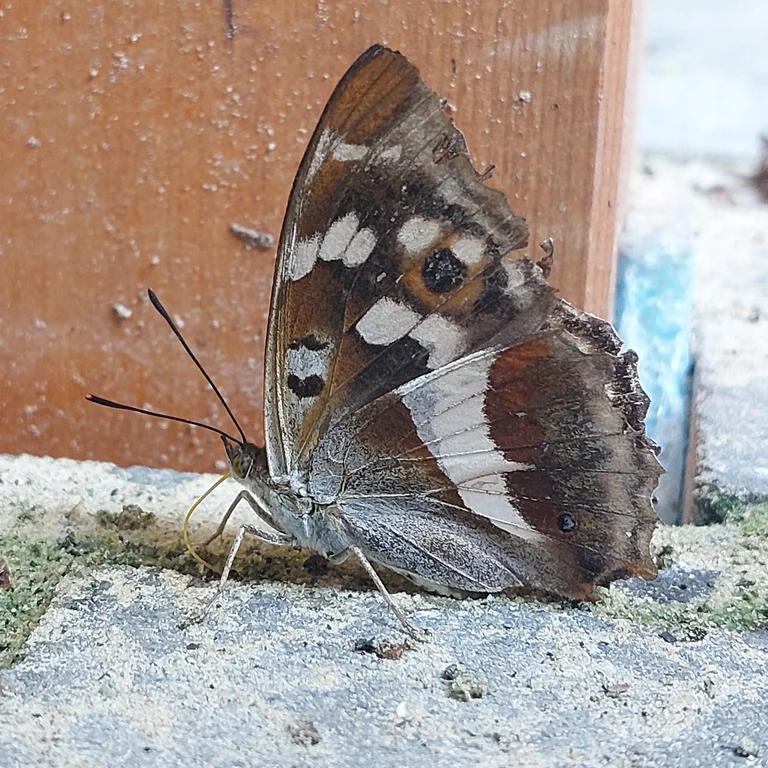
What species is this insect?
Apatura iris
